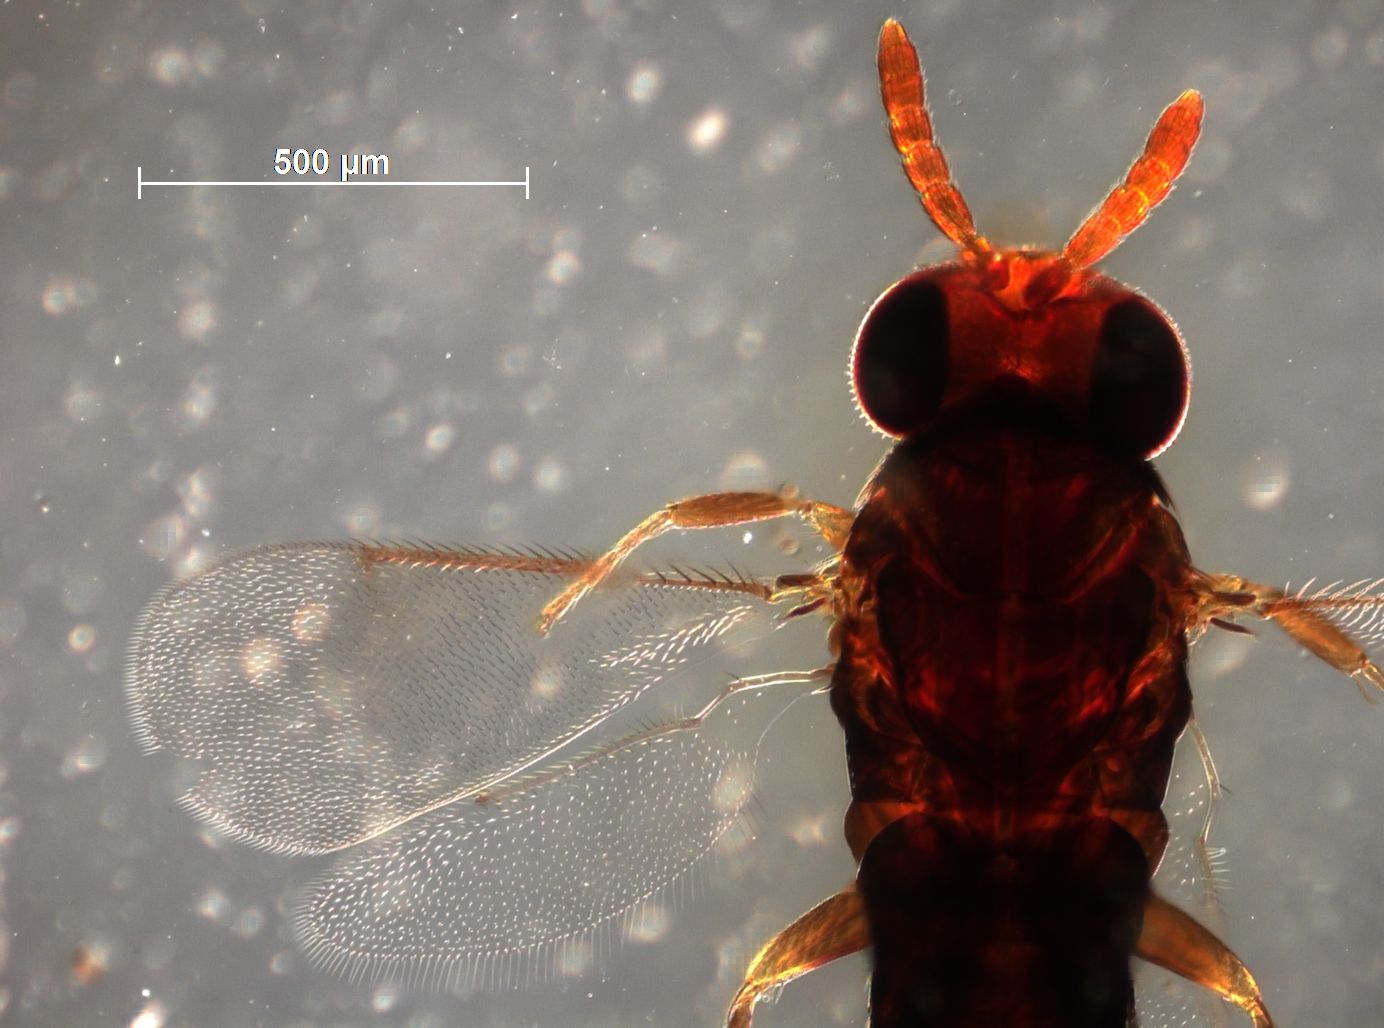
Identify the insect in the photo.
Coccophagus robustus
